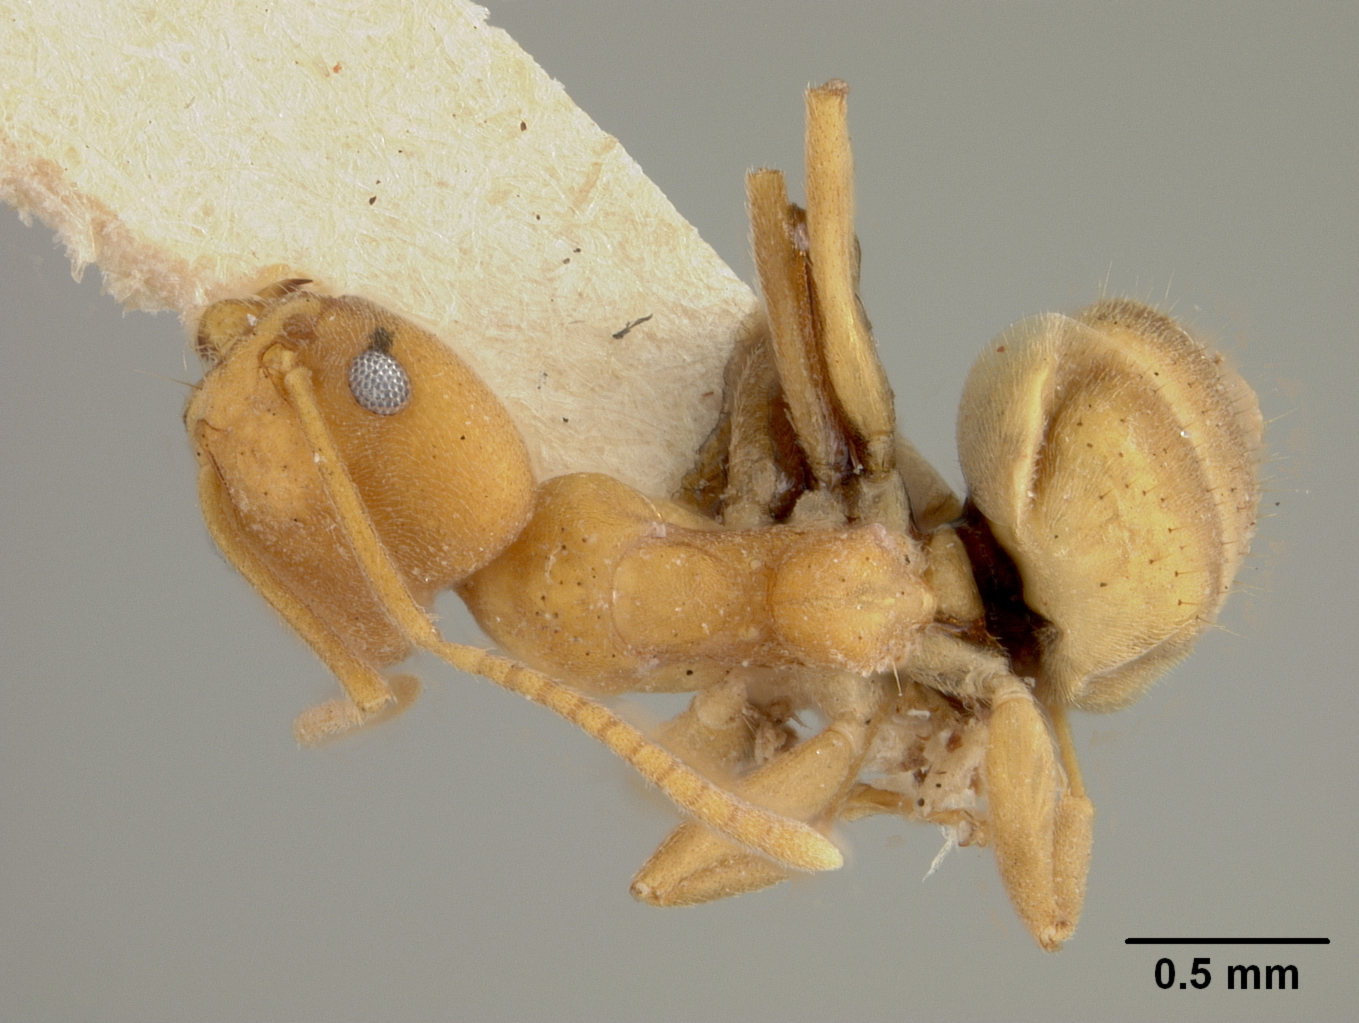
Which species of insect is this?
Tapinoma fulvum
